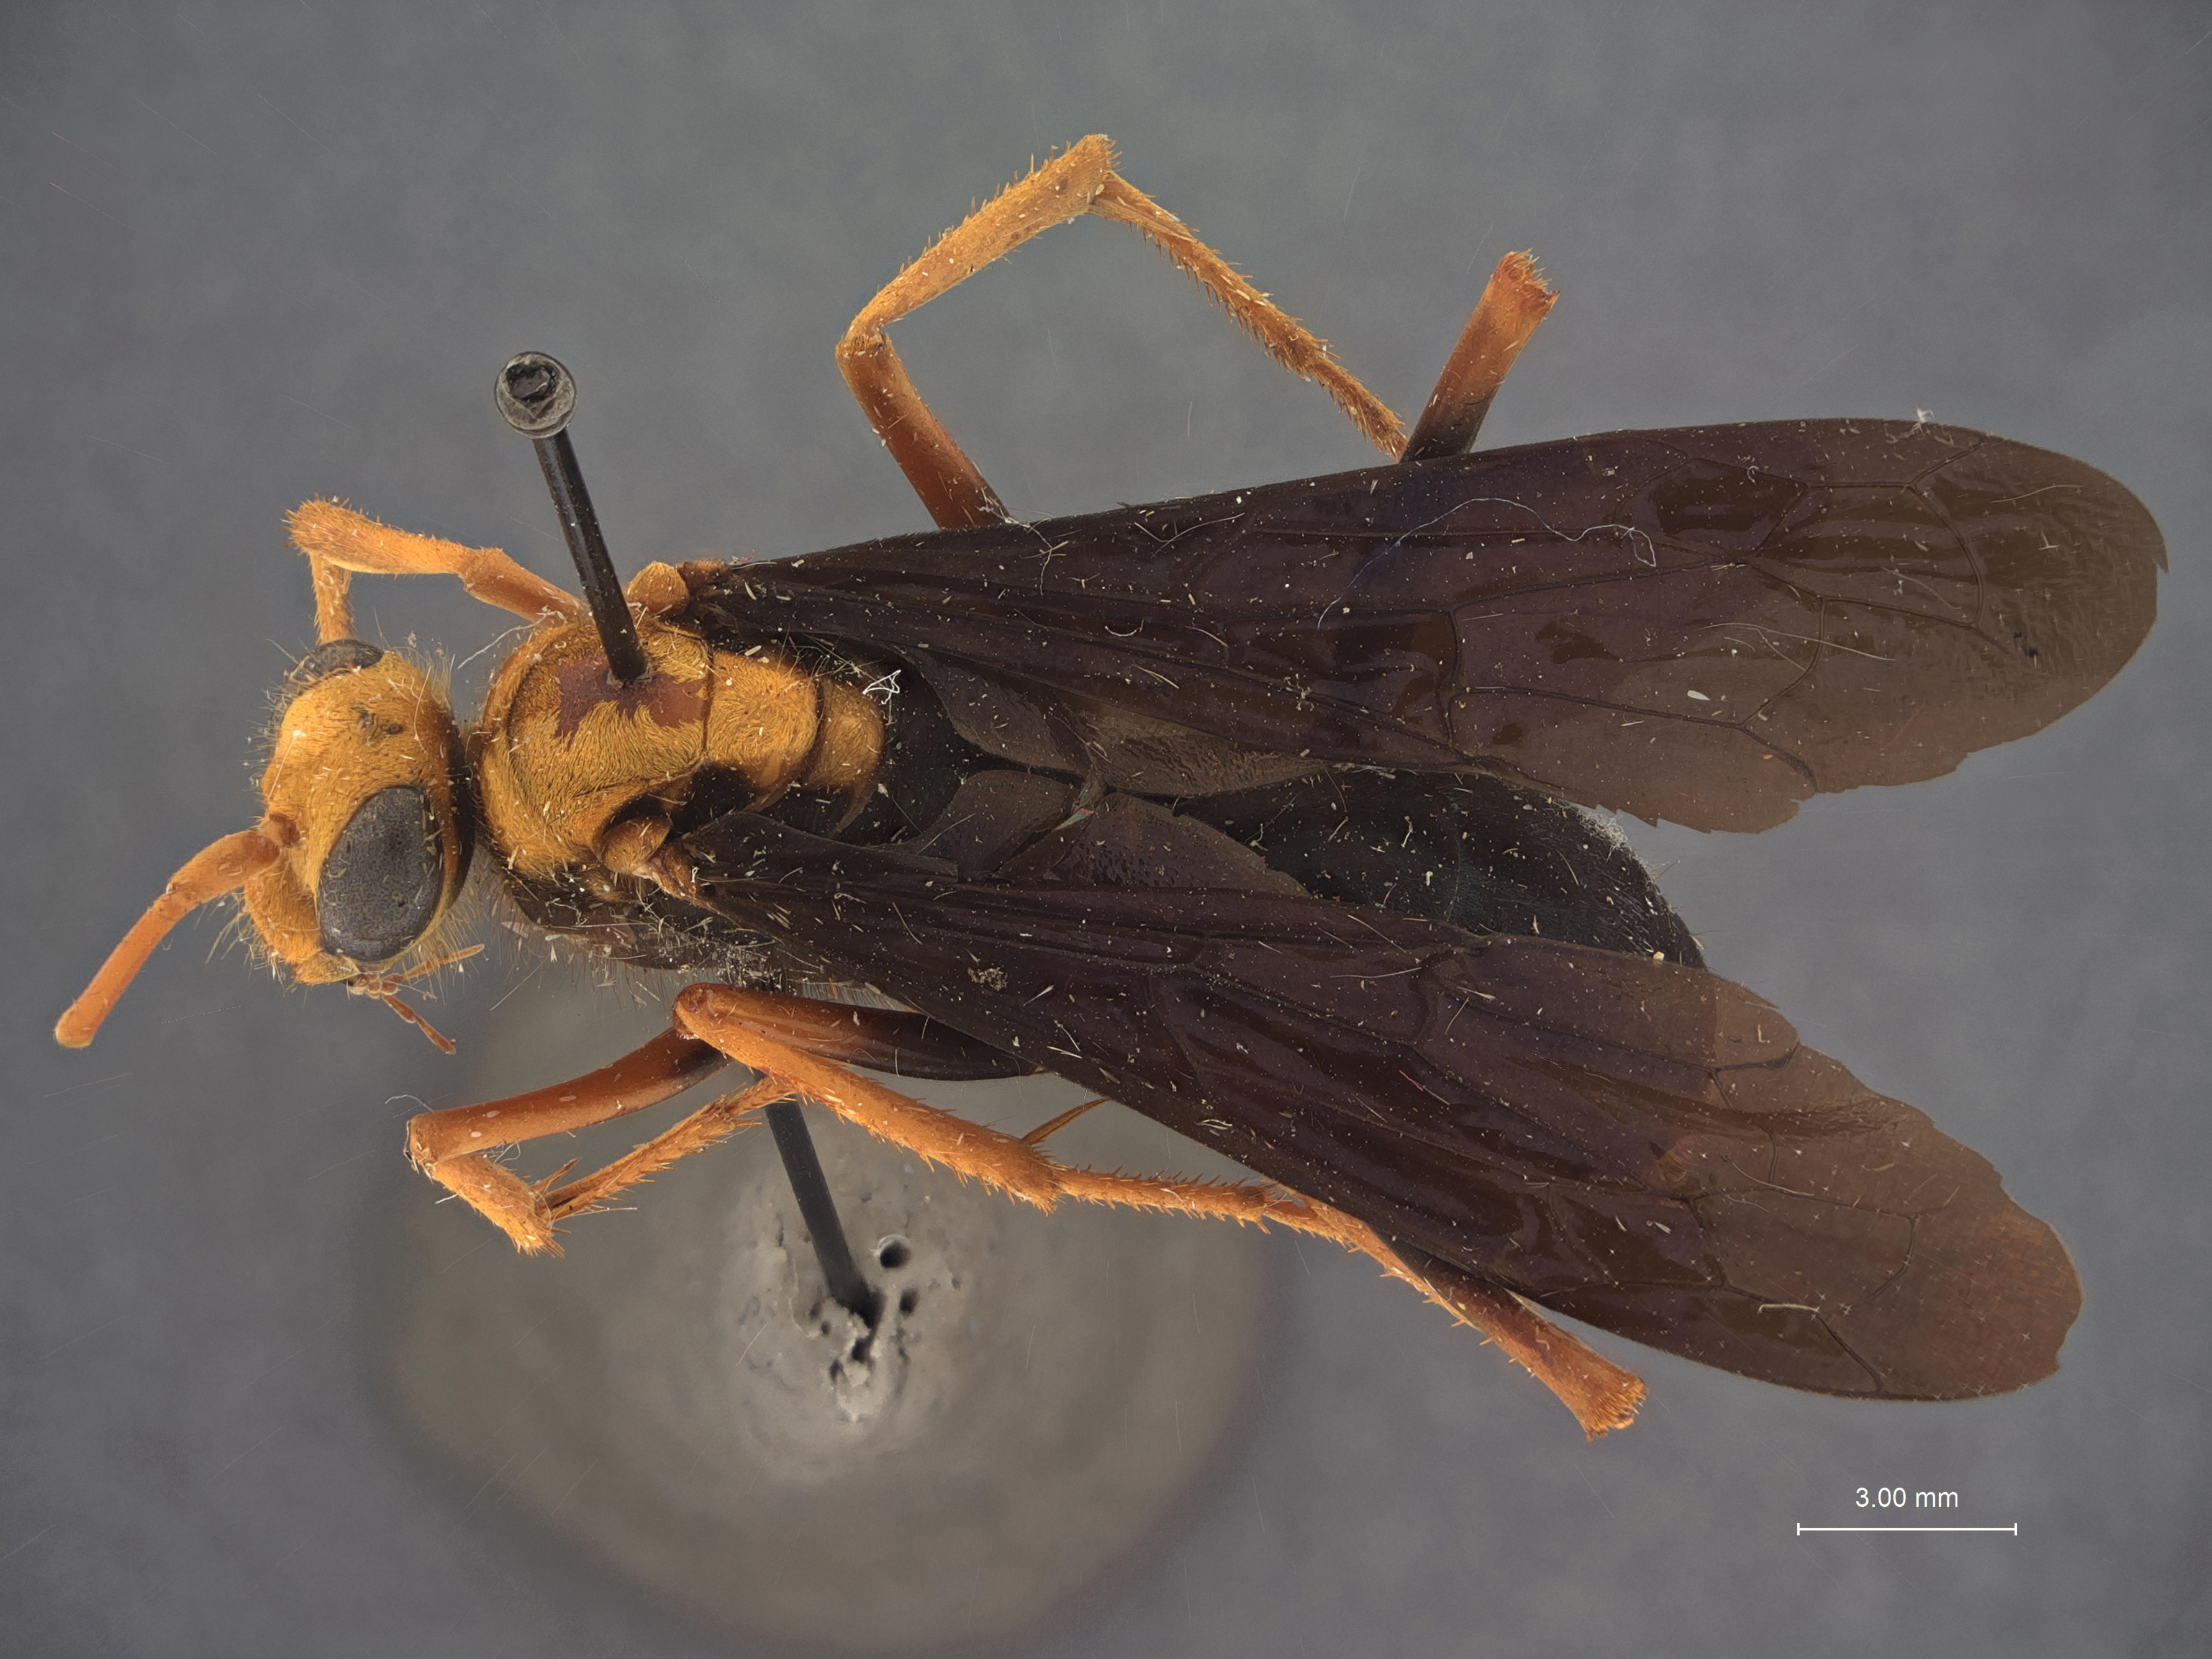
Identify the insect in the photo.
Monodontonyx tagalensis
